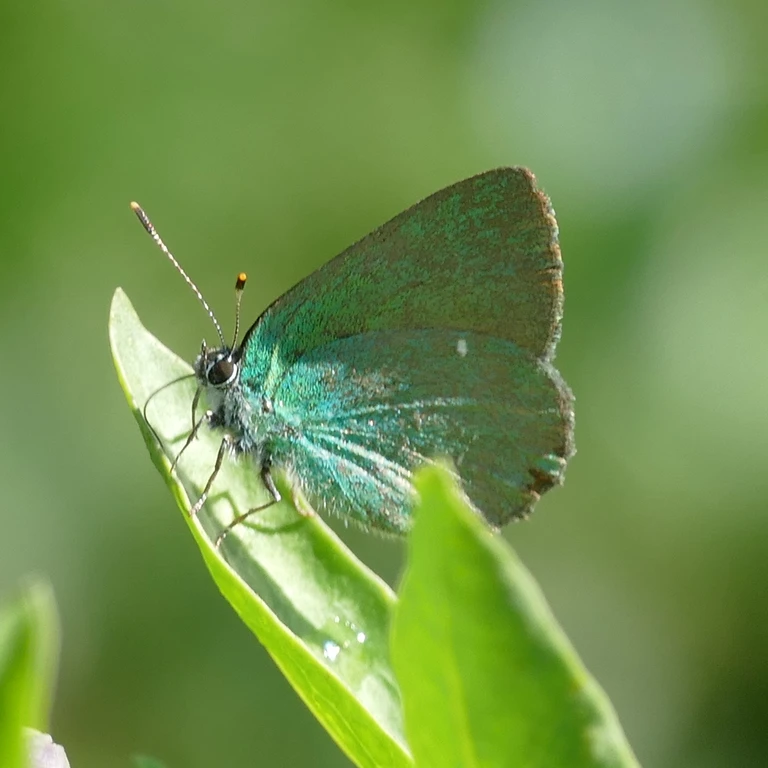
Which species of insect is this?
Callophrys rubi
